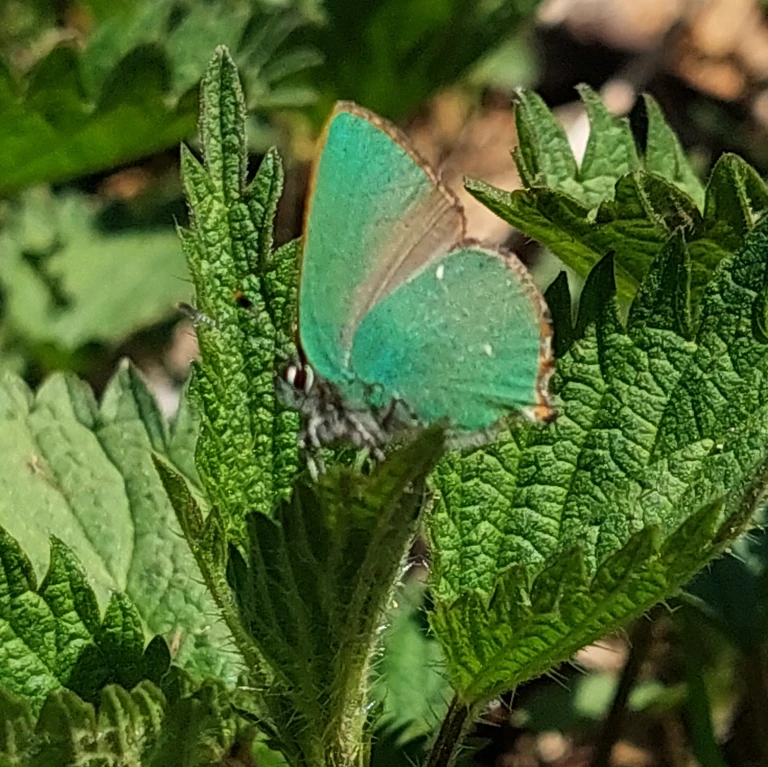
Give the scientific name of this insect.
Callophrys rubi
